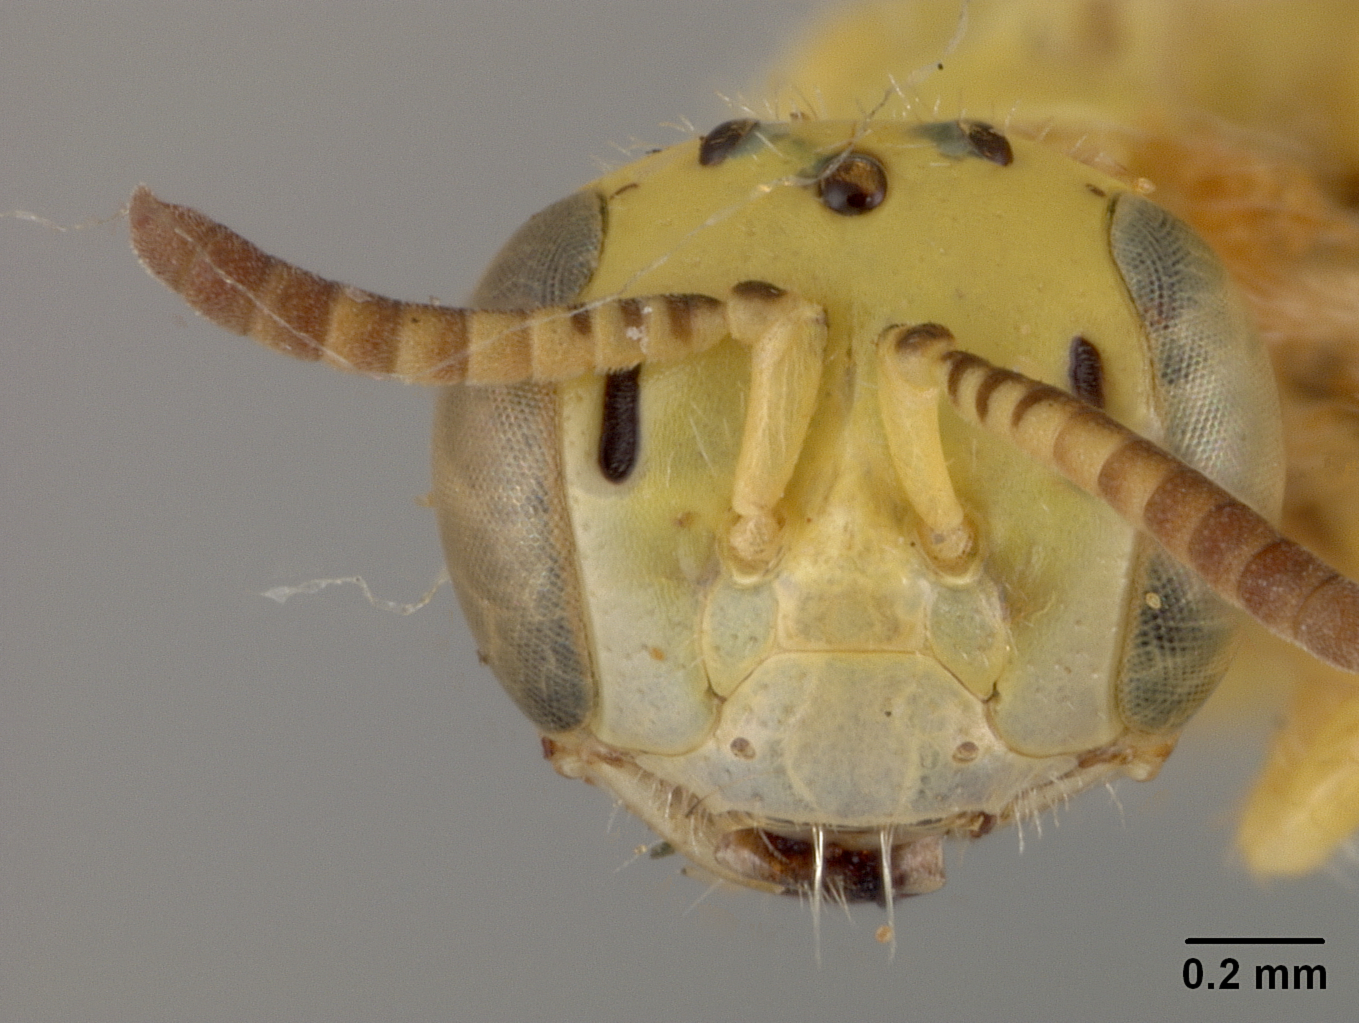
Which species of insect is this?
Perdita punctosignata
